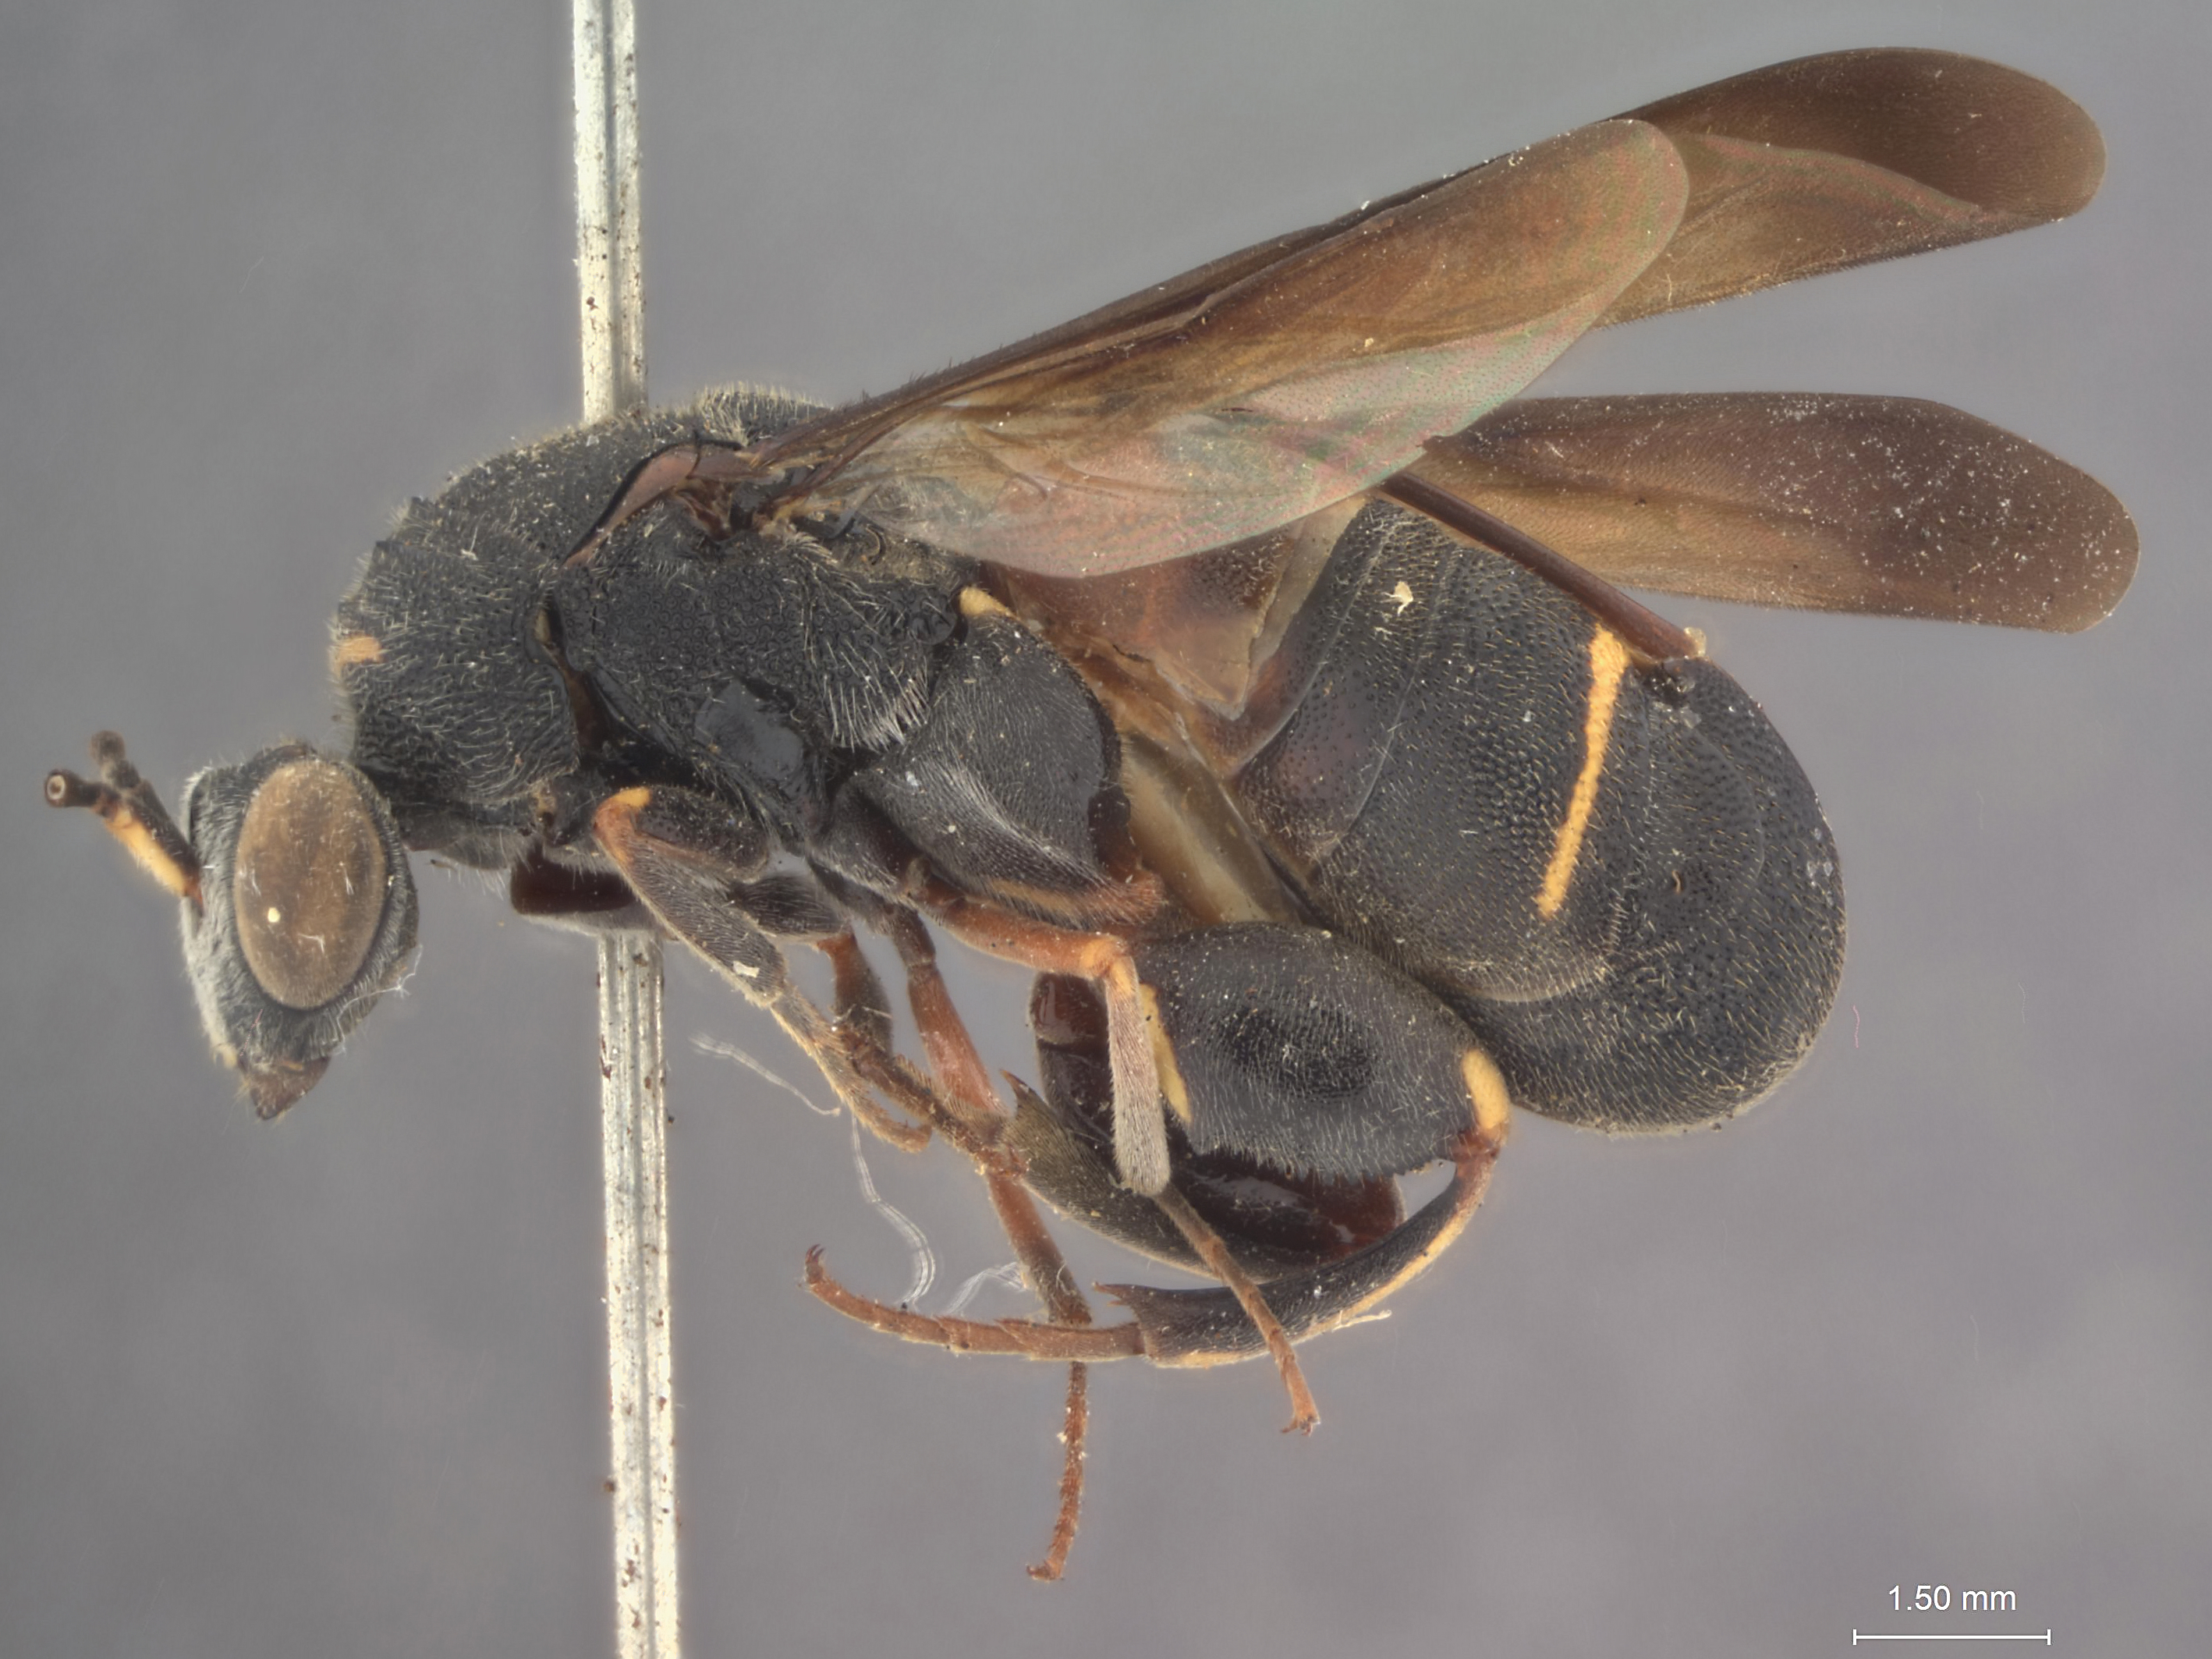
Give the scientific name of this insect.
Leucospis robusta
